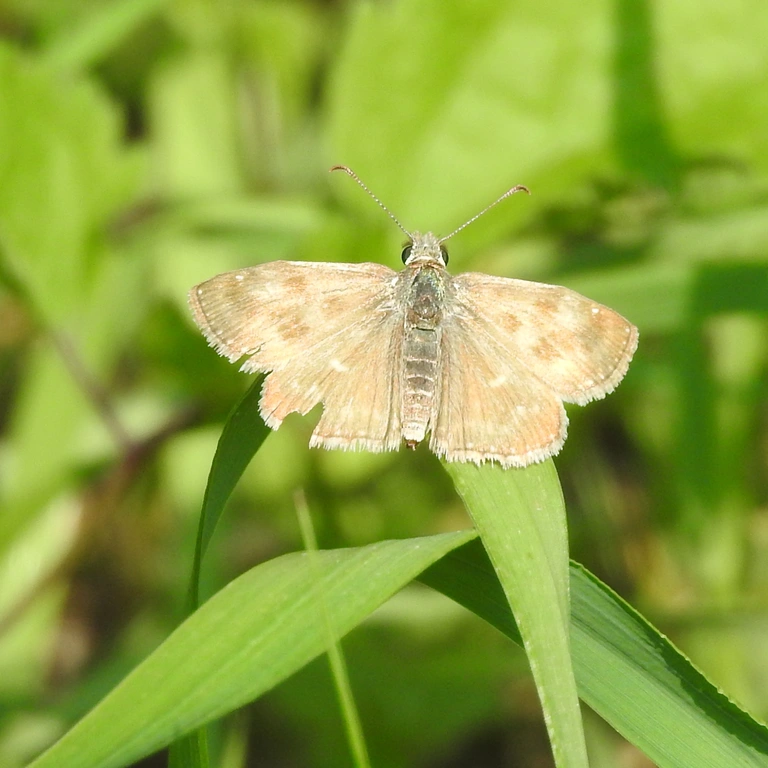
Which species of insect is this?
Erynnis tages
